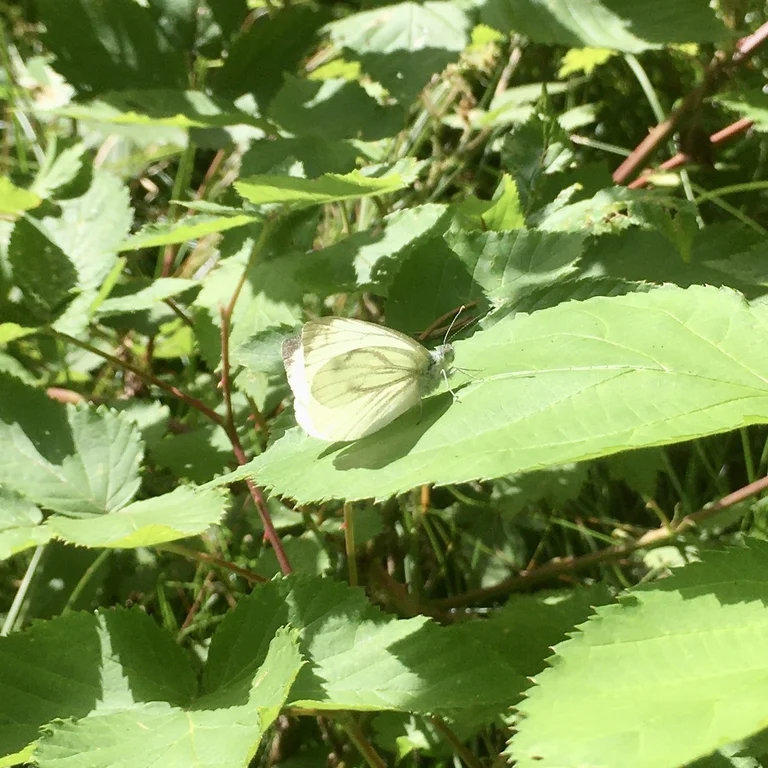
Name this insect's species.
Pieris napi
